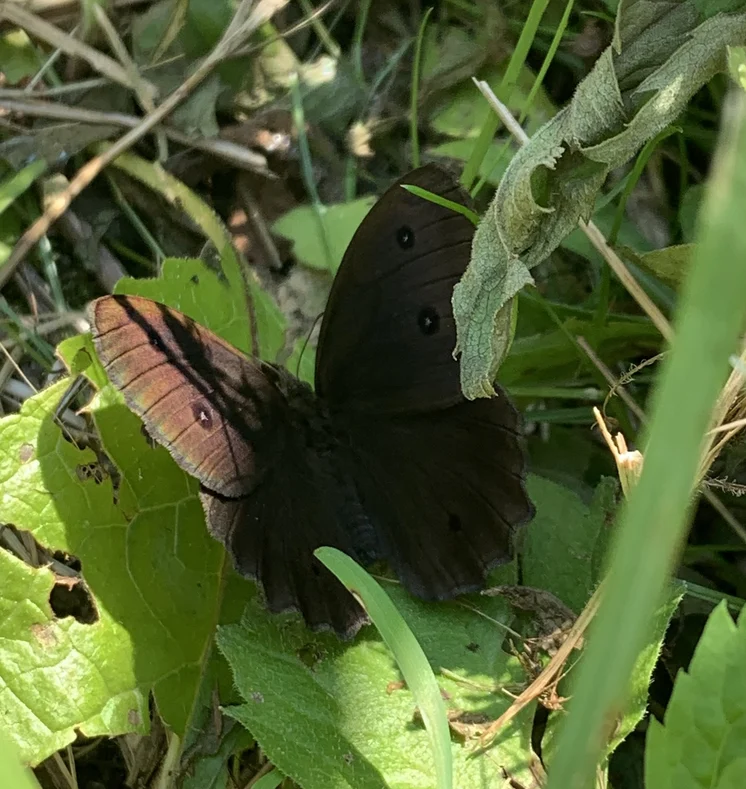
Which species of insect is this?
Minois dryas
